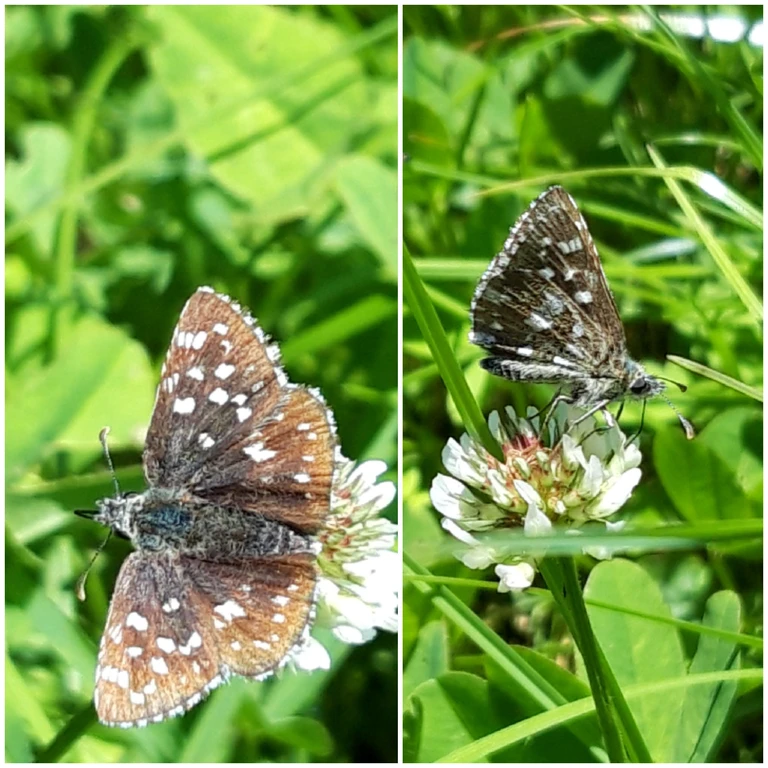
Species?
Pyrgus malvae
